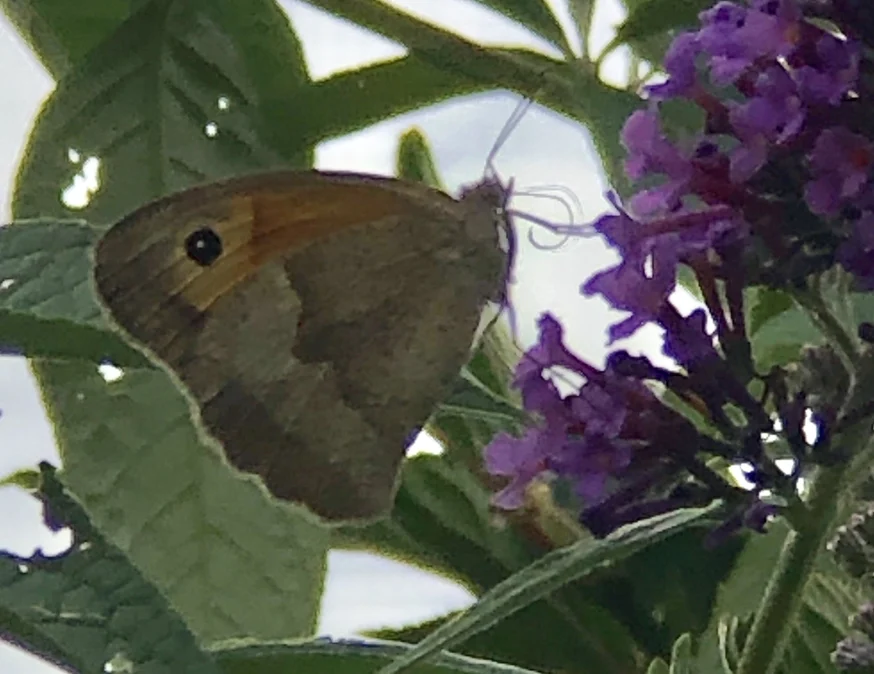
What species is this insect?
Maniola jurtina
